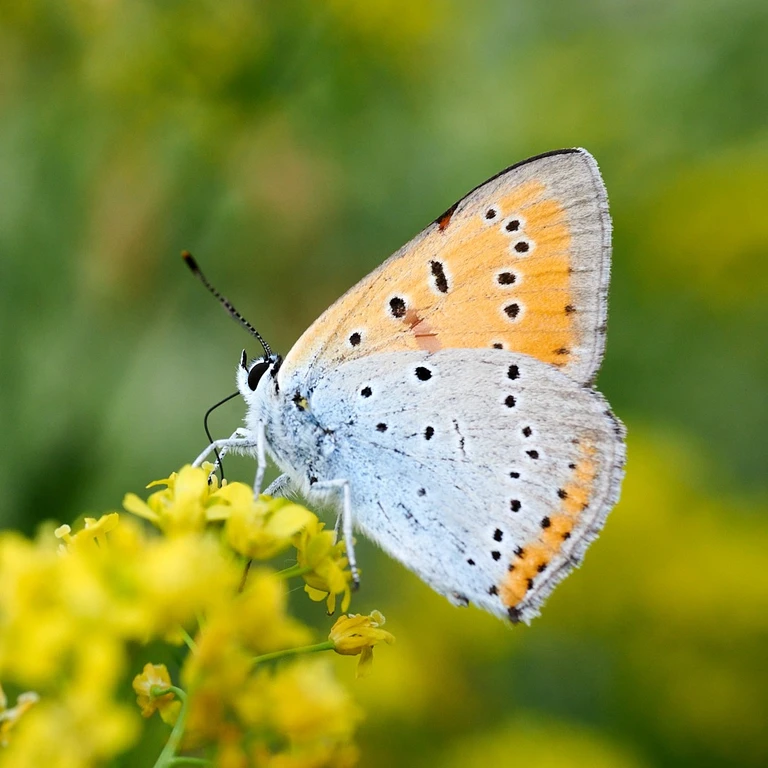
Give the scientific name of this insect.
Lycaena dispar
